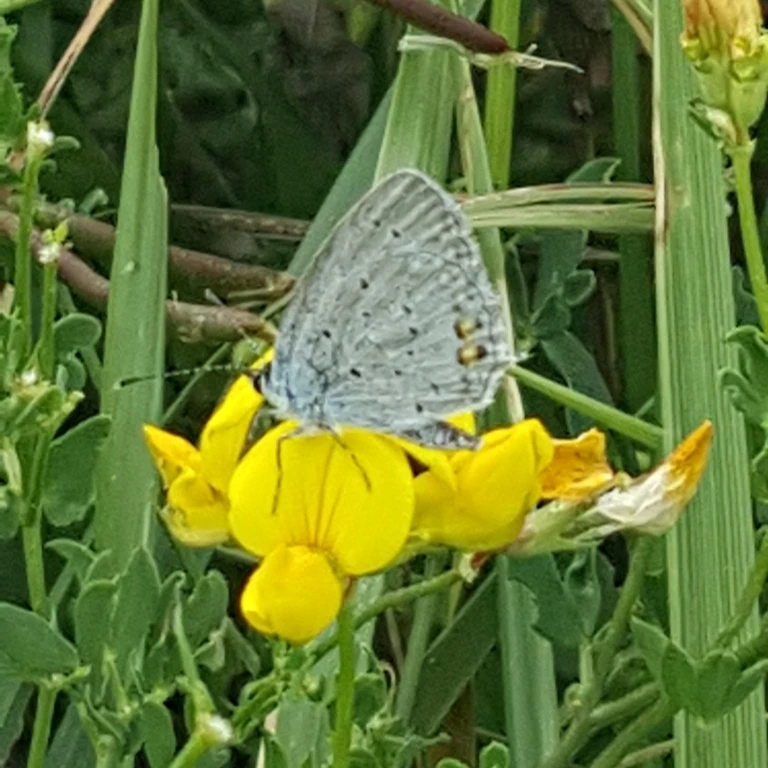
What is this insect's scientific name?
Cupido argiades (also Elkalyce argiades)
